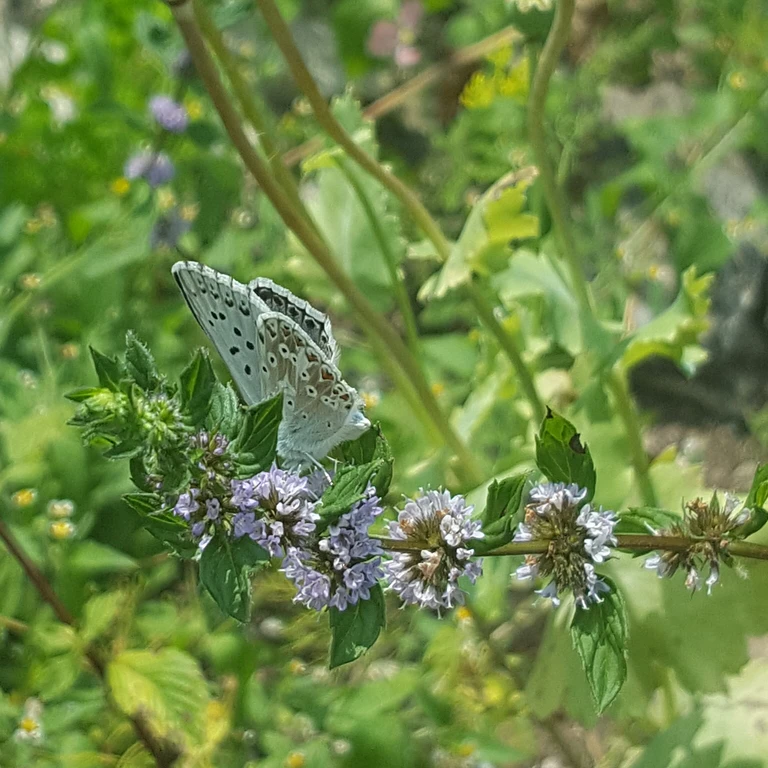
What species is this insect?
Lysandra coridon
